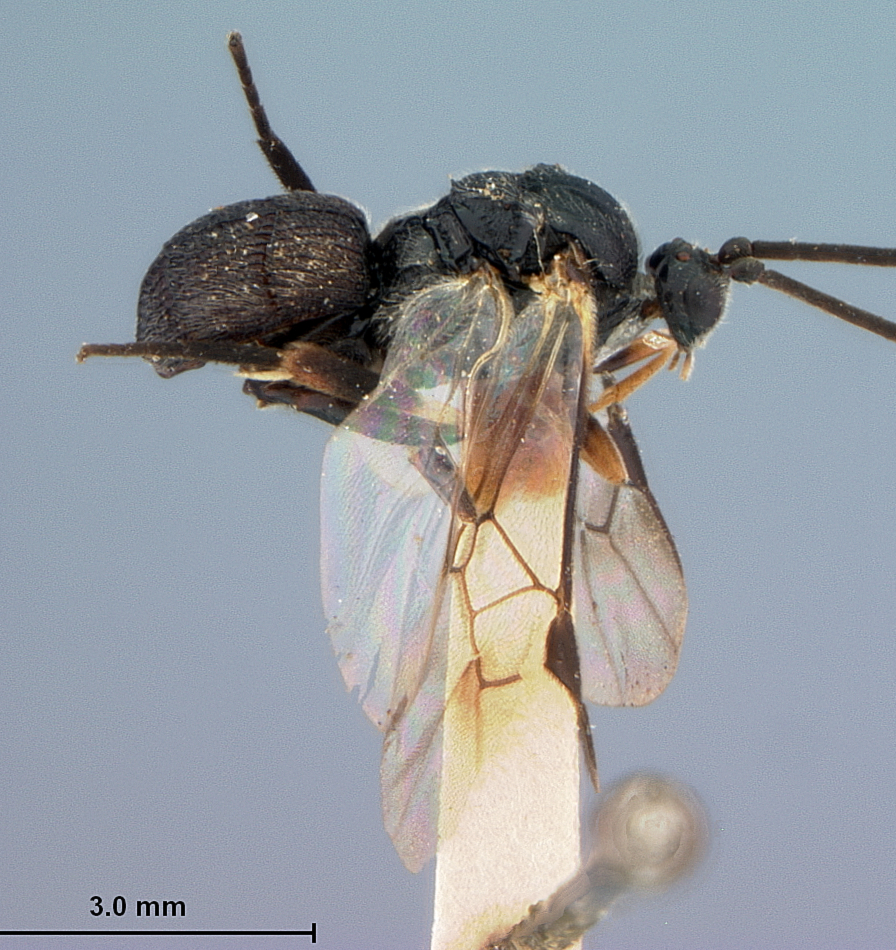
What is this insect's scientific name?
Odontofornici borneanus
